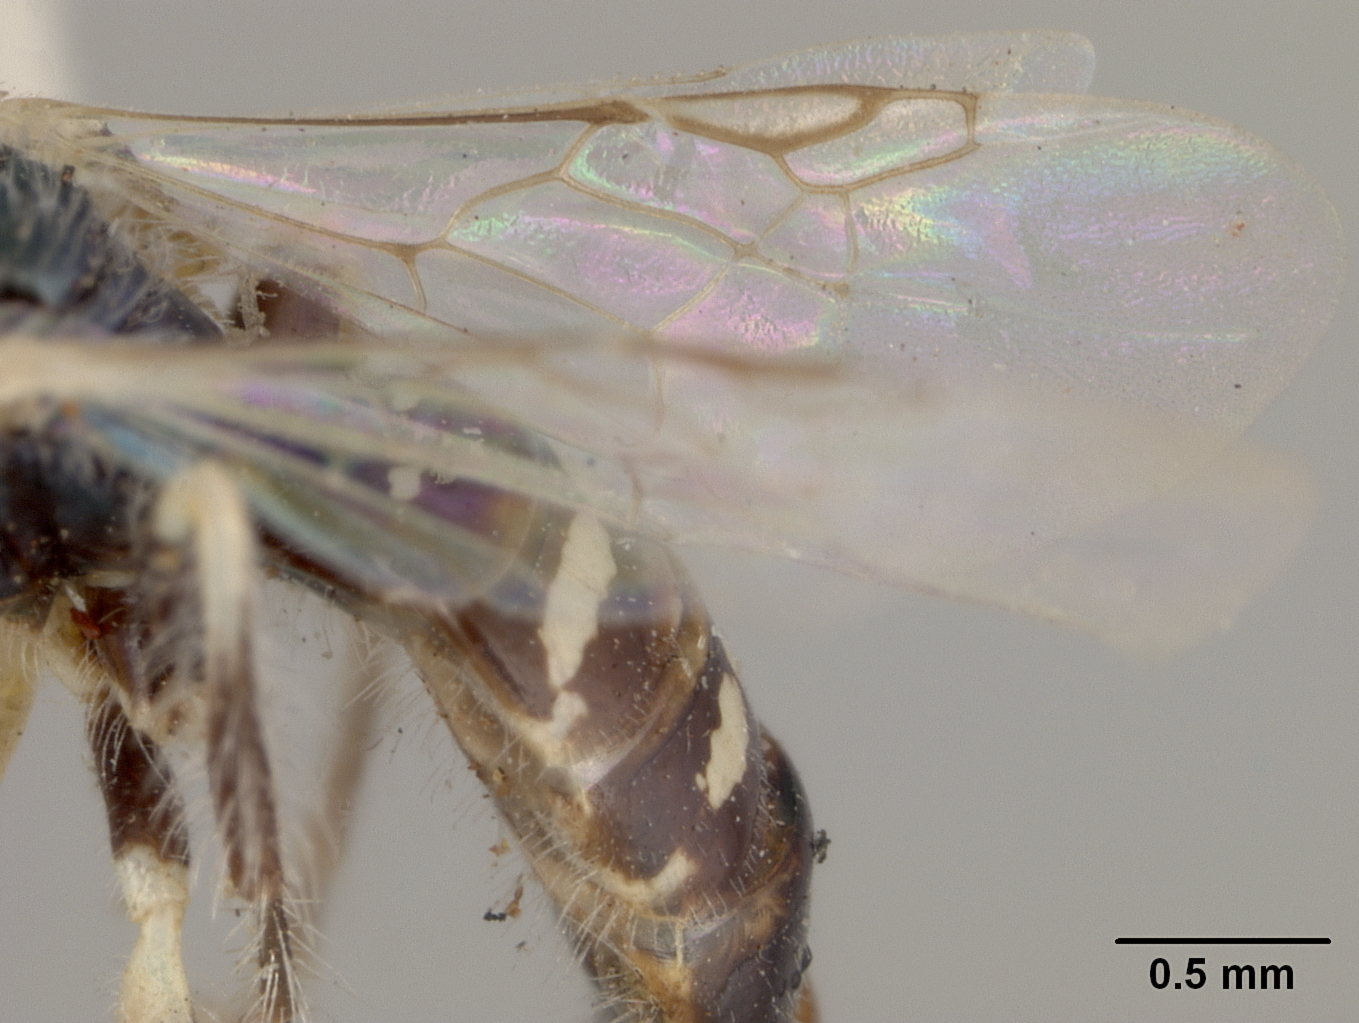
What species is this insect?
Perdita crotonis
